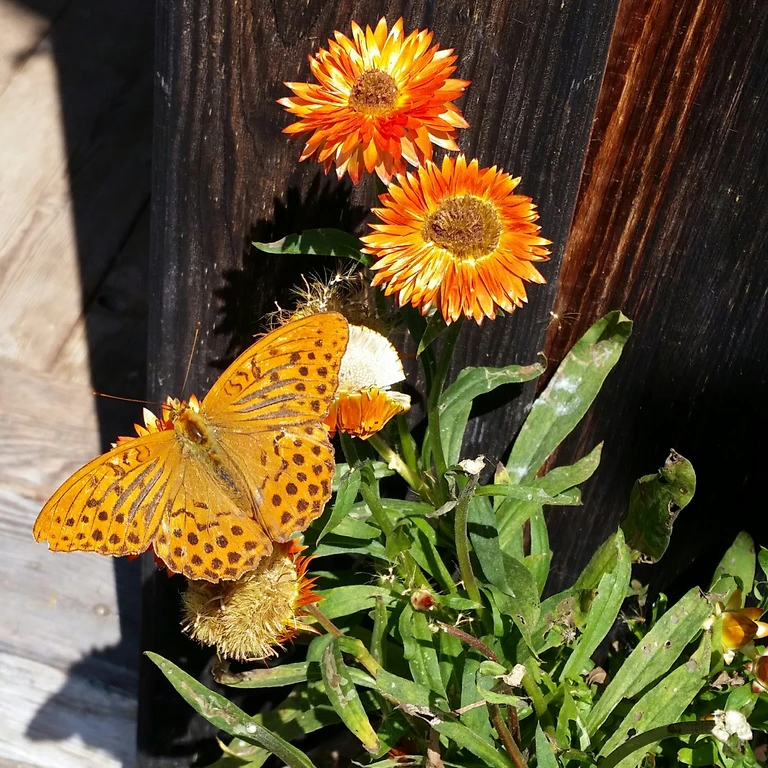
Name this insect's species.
Argynnis paphia
